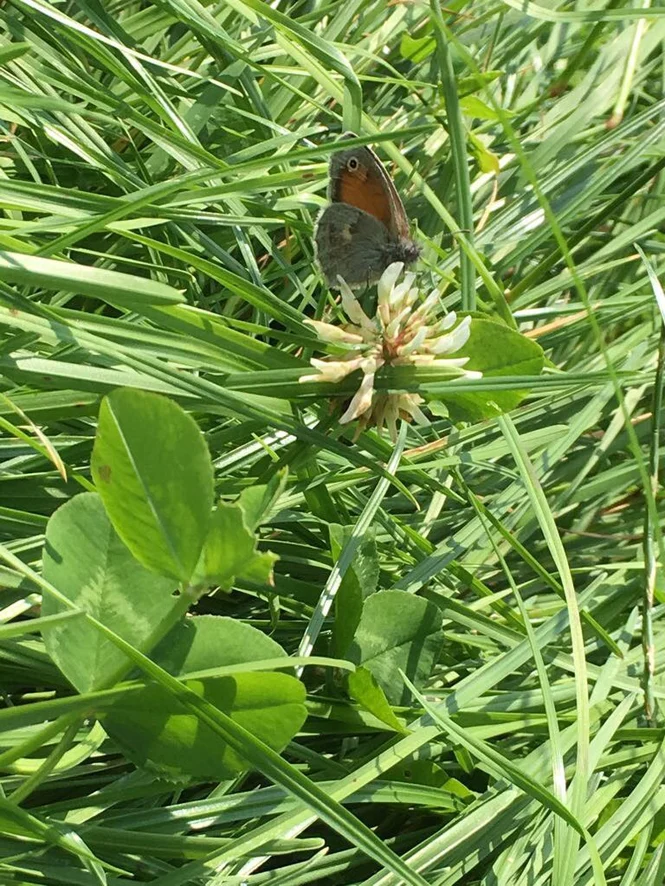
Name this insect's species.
Coenonympha pamphilus
